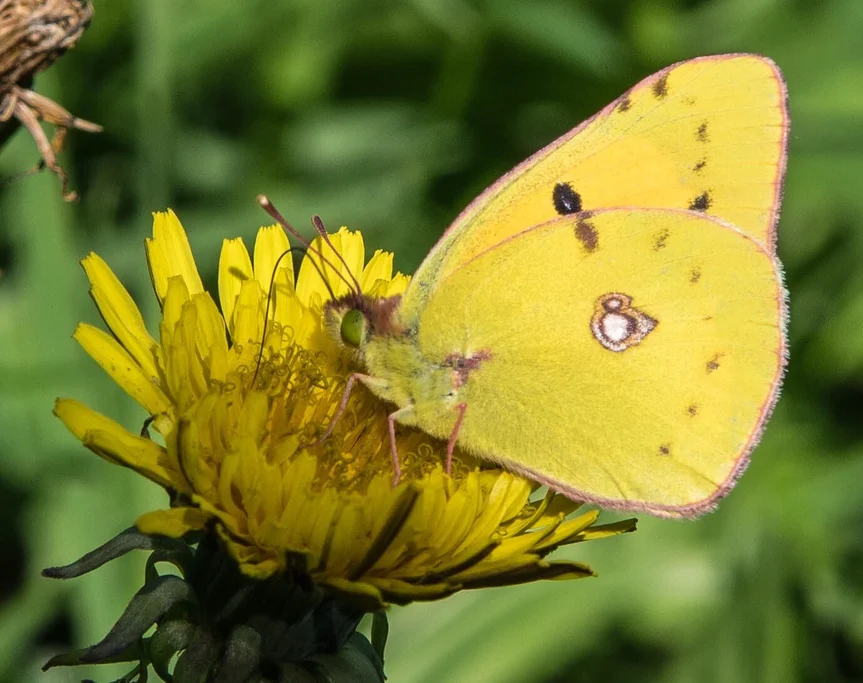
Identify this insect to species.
Colias croceus
